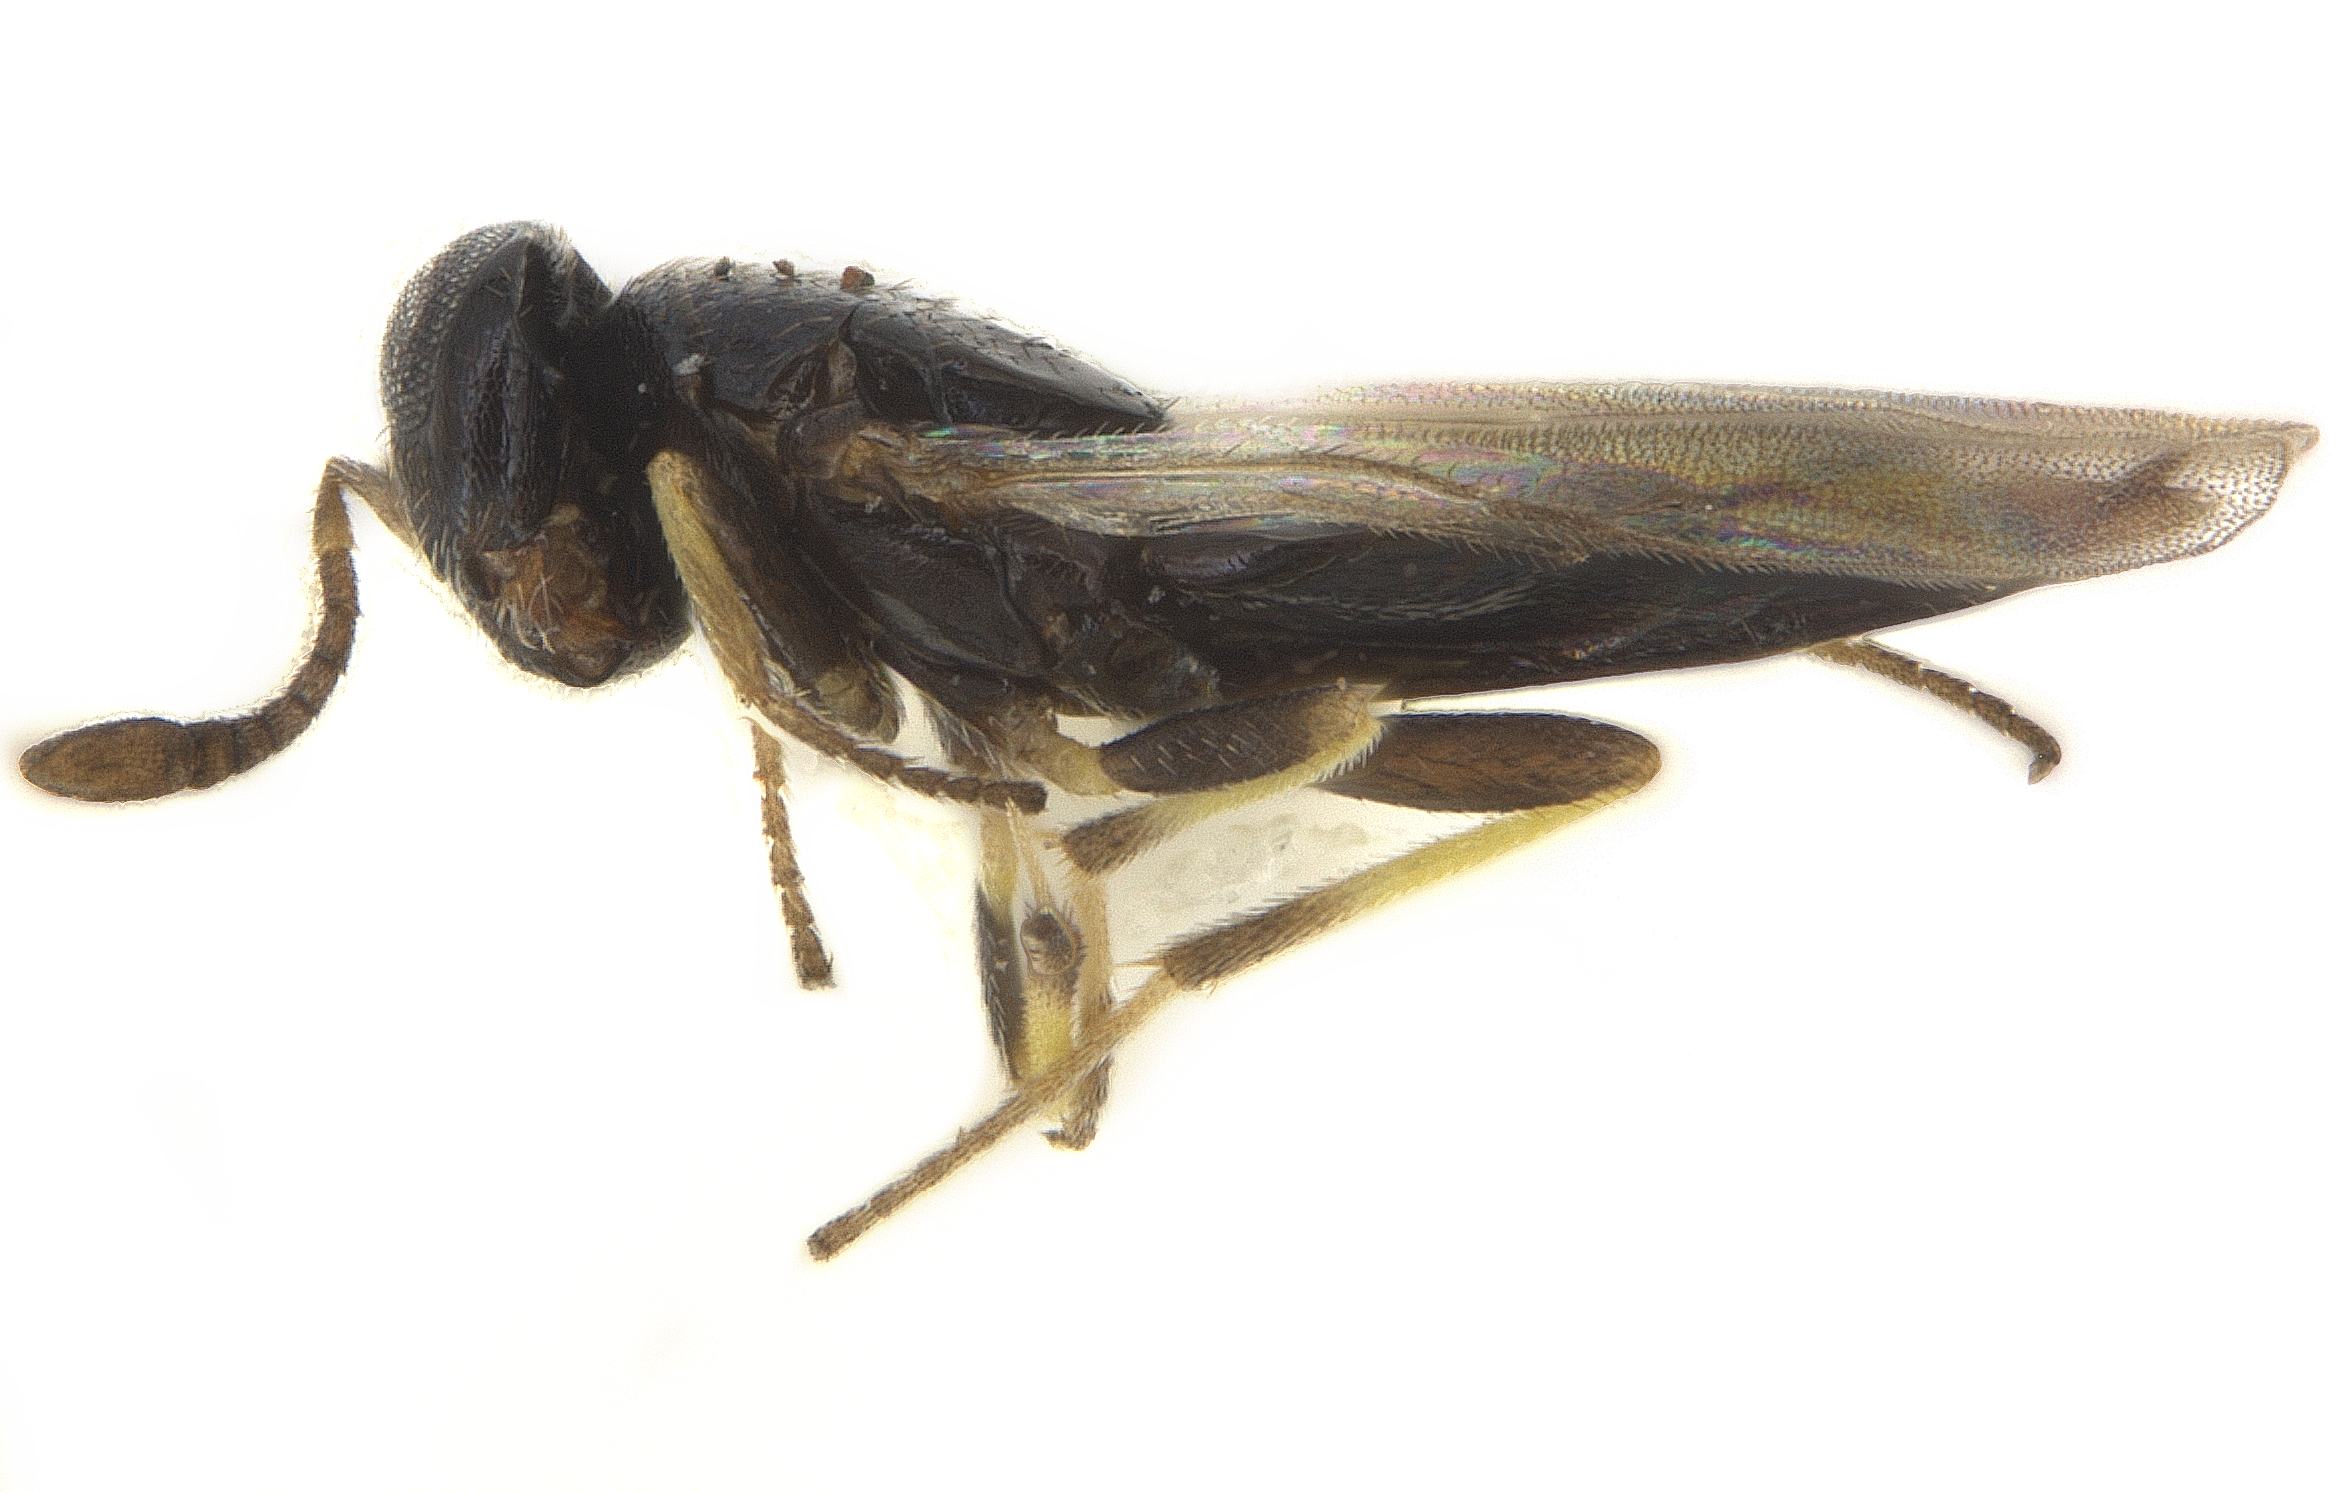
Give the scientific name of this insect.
Aeptencyrtus orestes
